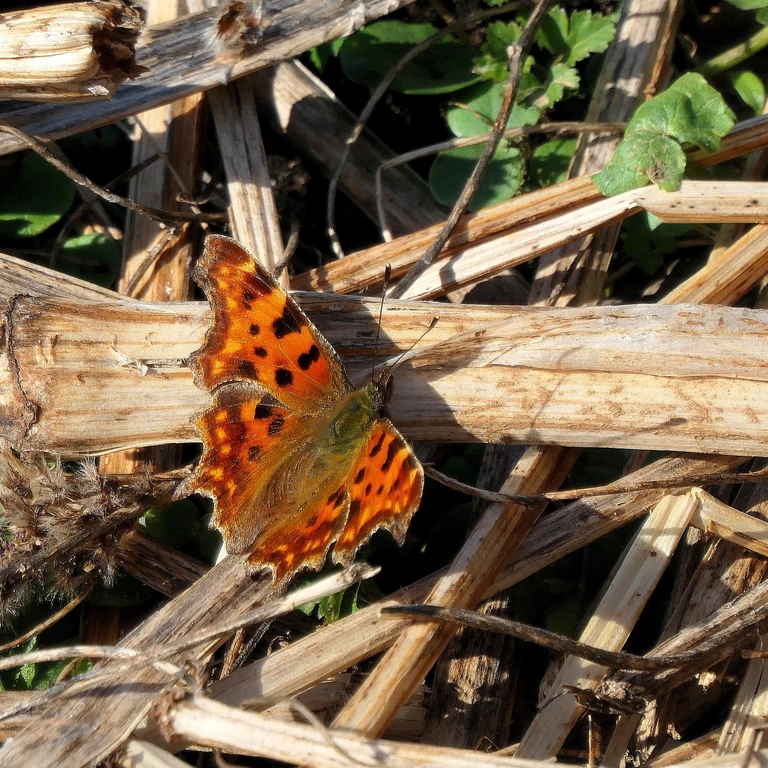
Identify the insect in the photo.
Polygonia c-album
